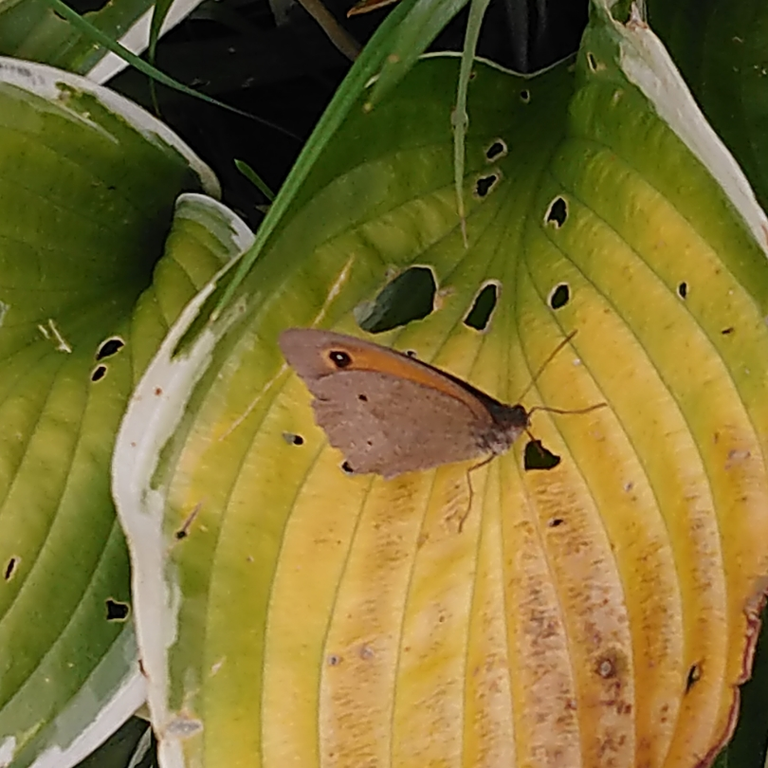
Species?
Maniola jurtina
